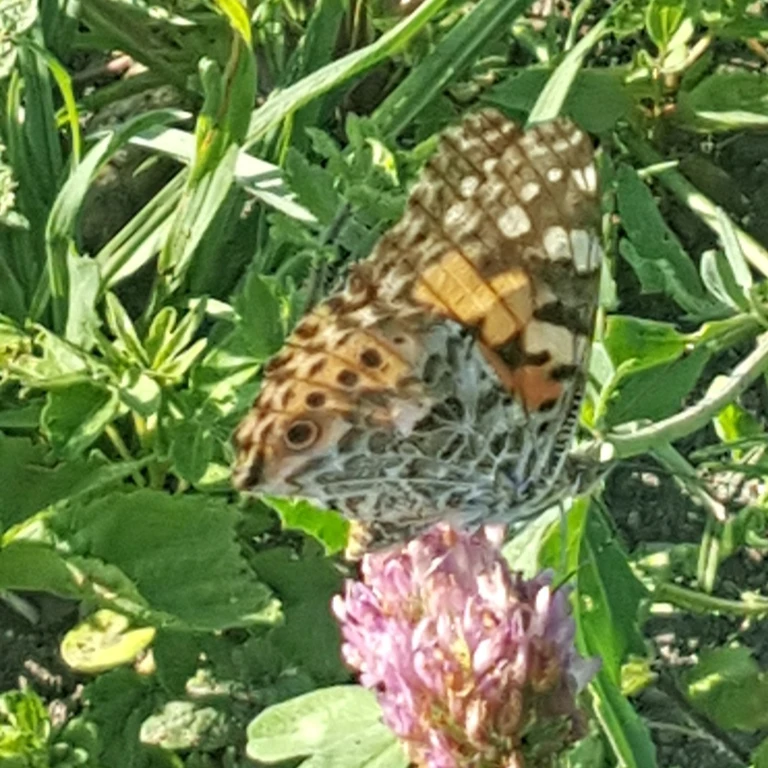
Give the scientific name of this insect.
Vanessa cardui
